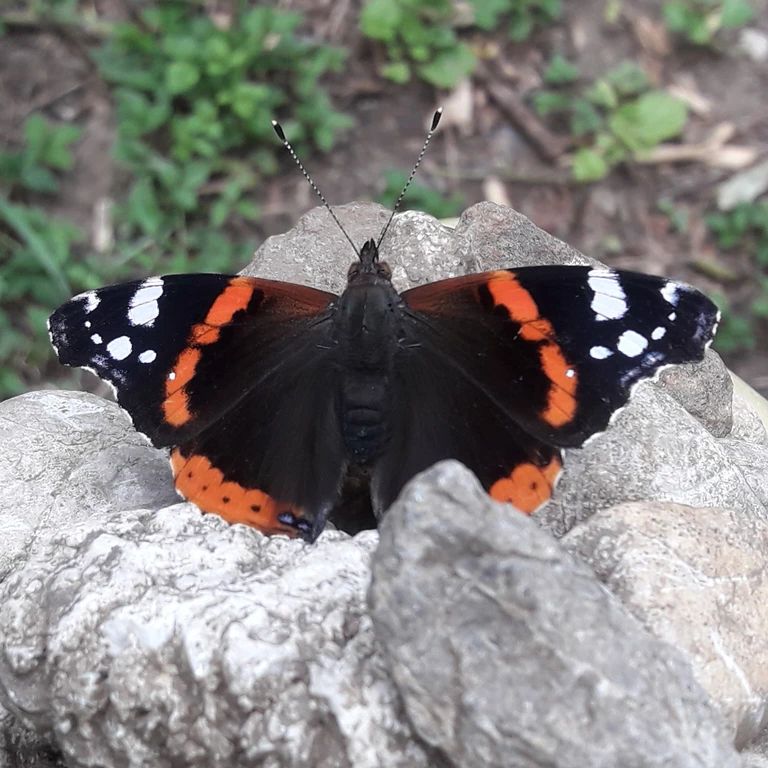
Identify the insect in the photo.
Vanessa atalanta
